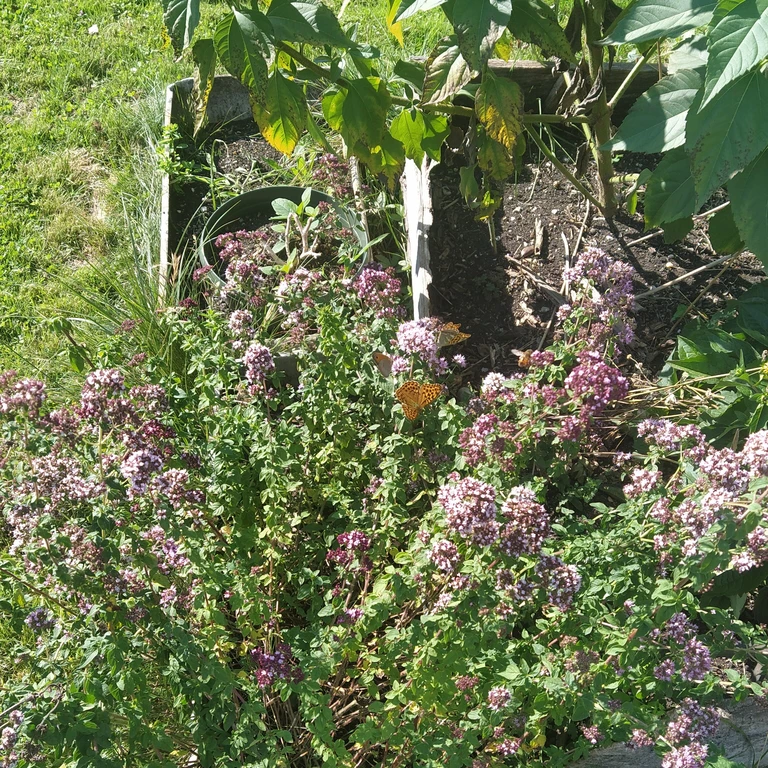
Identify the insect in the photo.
Argynnis paphia
